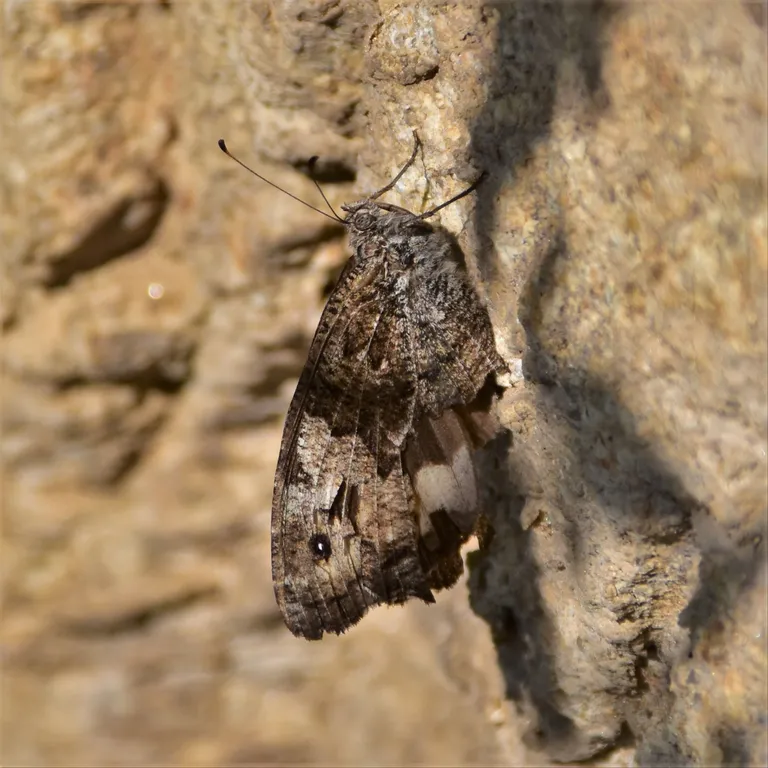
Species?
Hipparchia fagi
